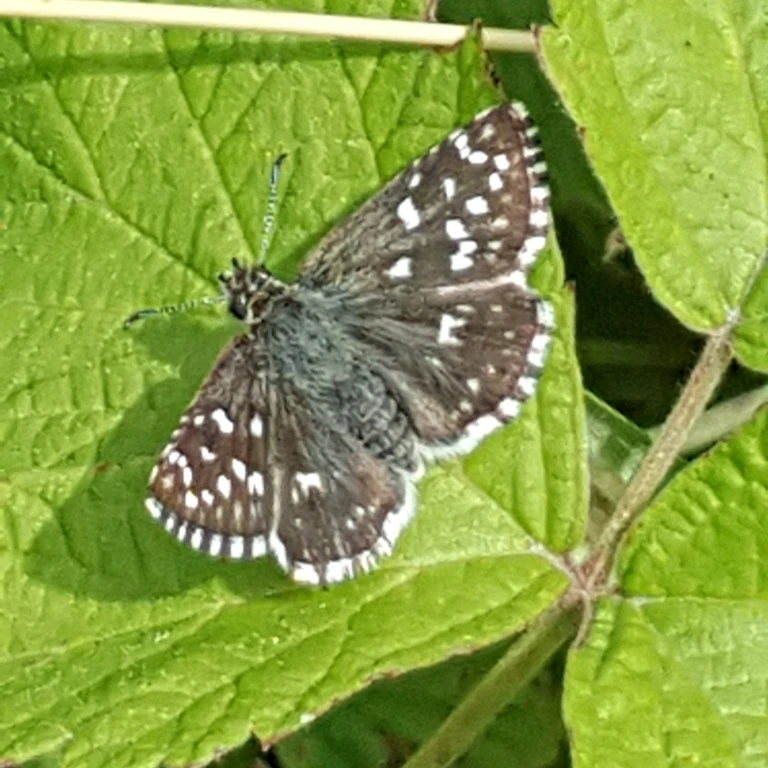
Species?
Pyrgus malvae
